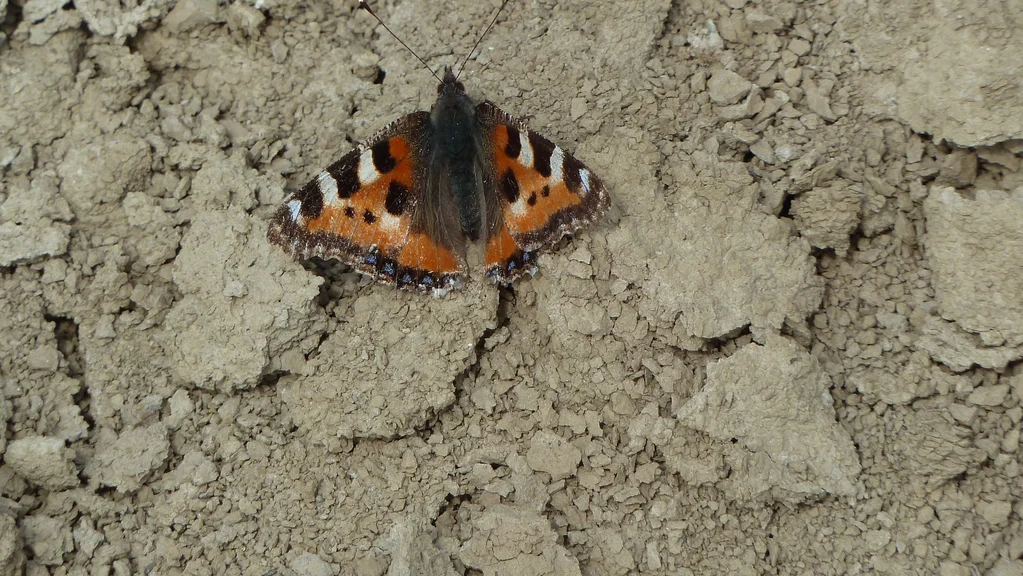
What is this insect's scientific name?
Aglais urticae
